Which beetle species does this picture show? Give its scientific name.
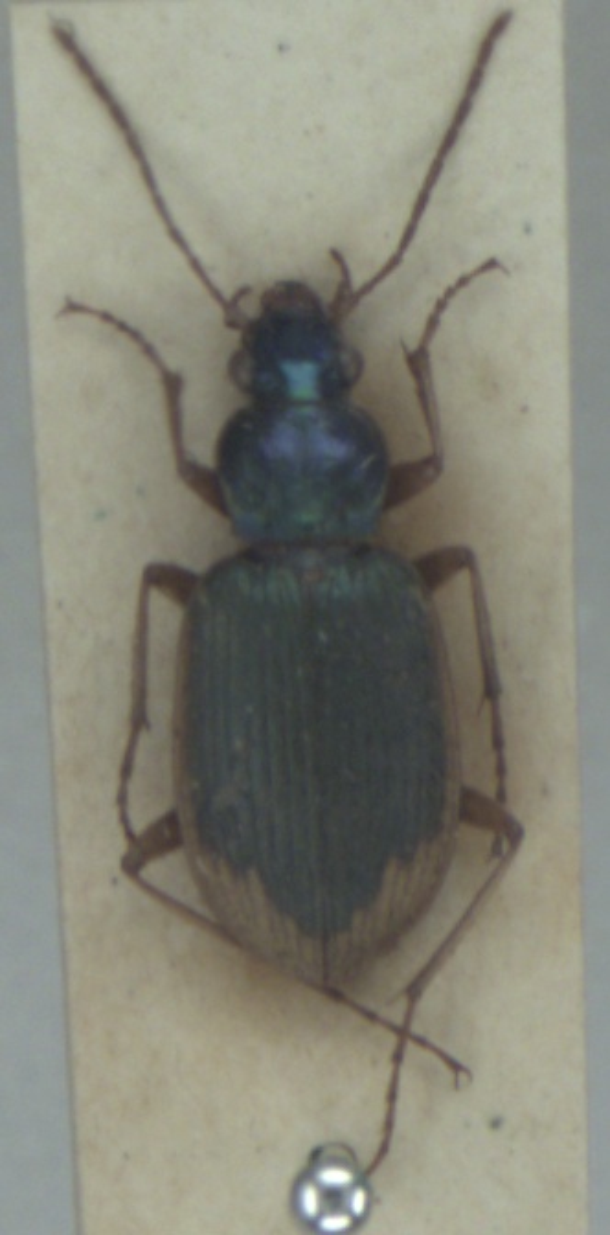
Chlaenius vestitus
